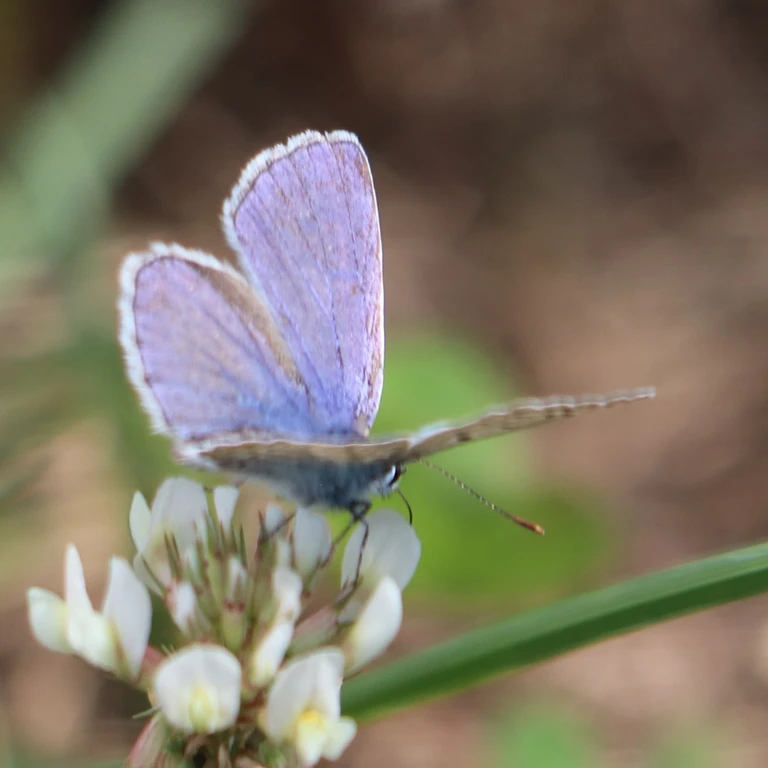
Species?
Polyommatus icarus
